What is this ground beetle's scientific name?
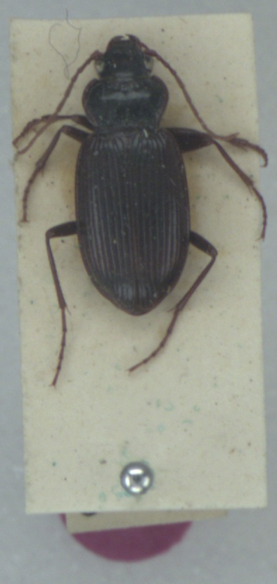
Nebria brevicollis
